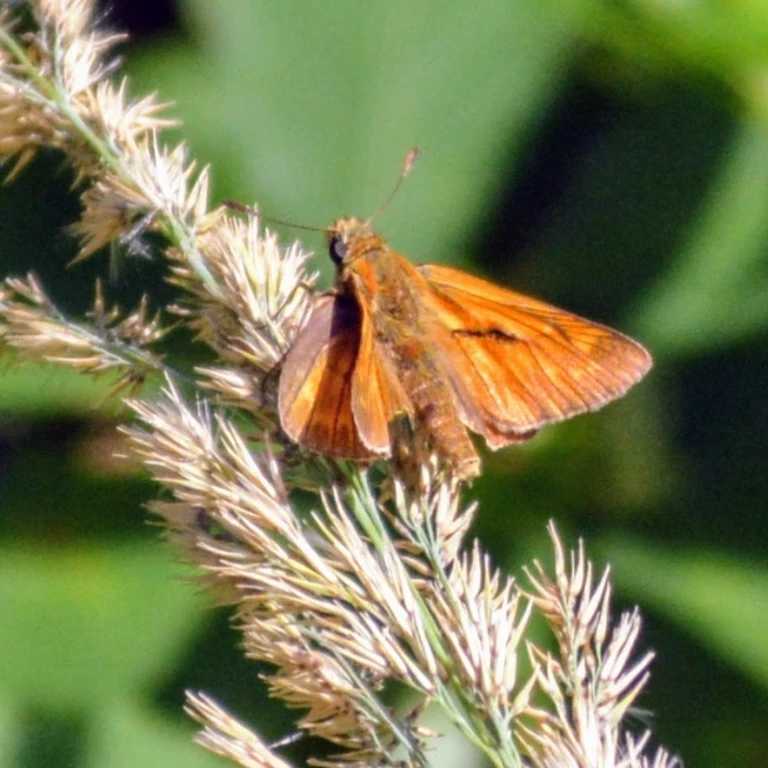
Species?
Ochlodes sylvanus (also Ochlodes venata)
